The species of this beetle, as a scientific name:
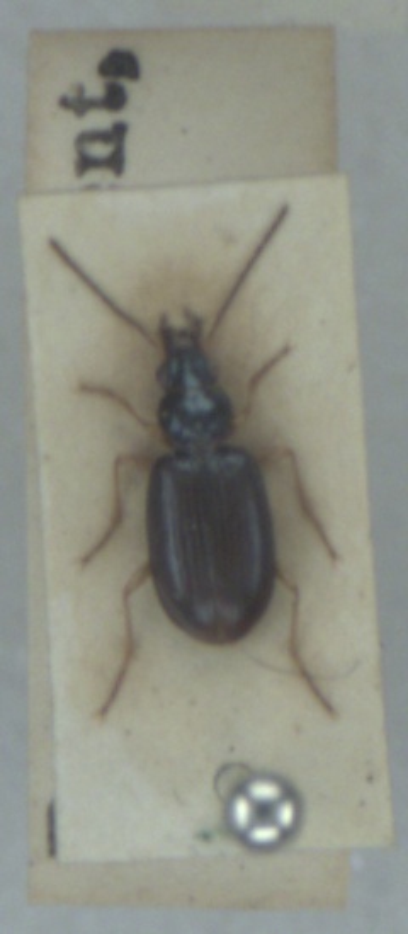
Bembidion monticola
